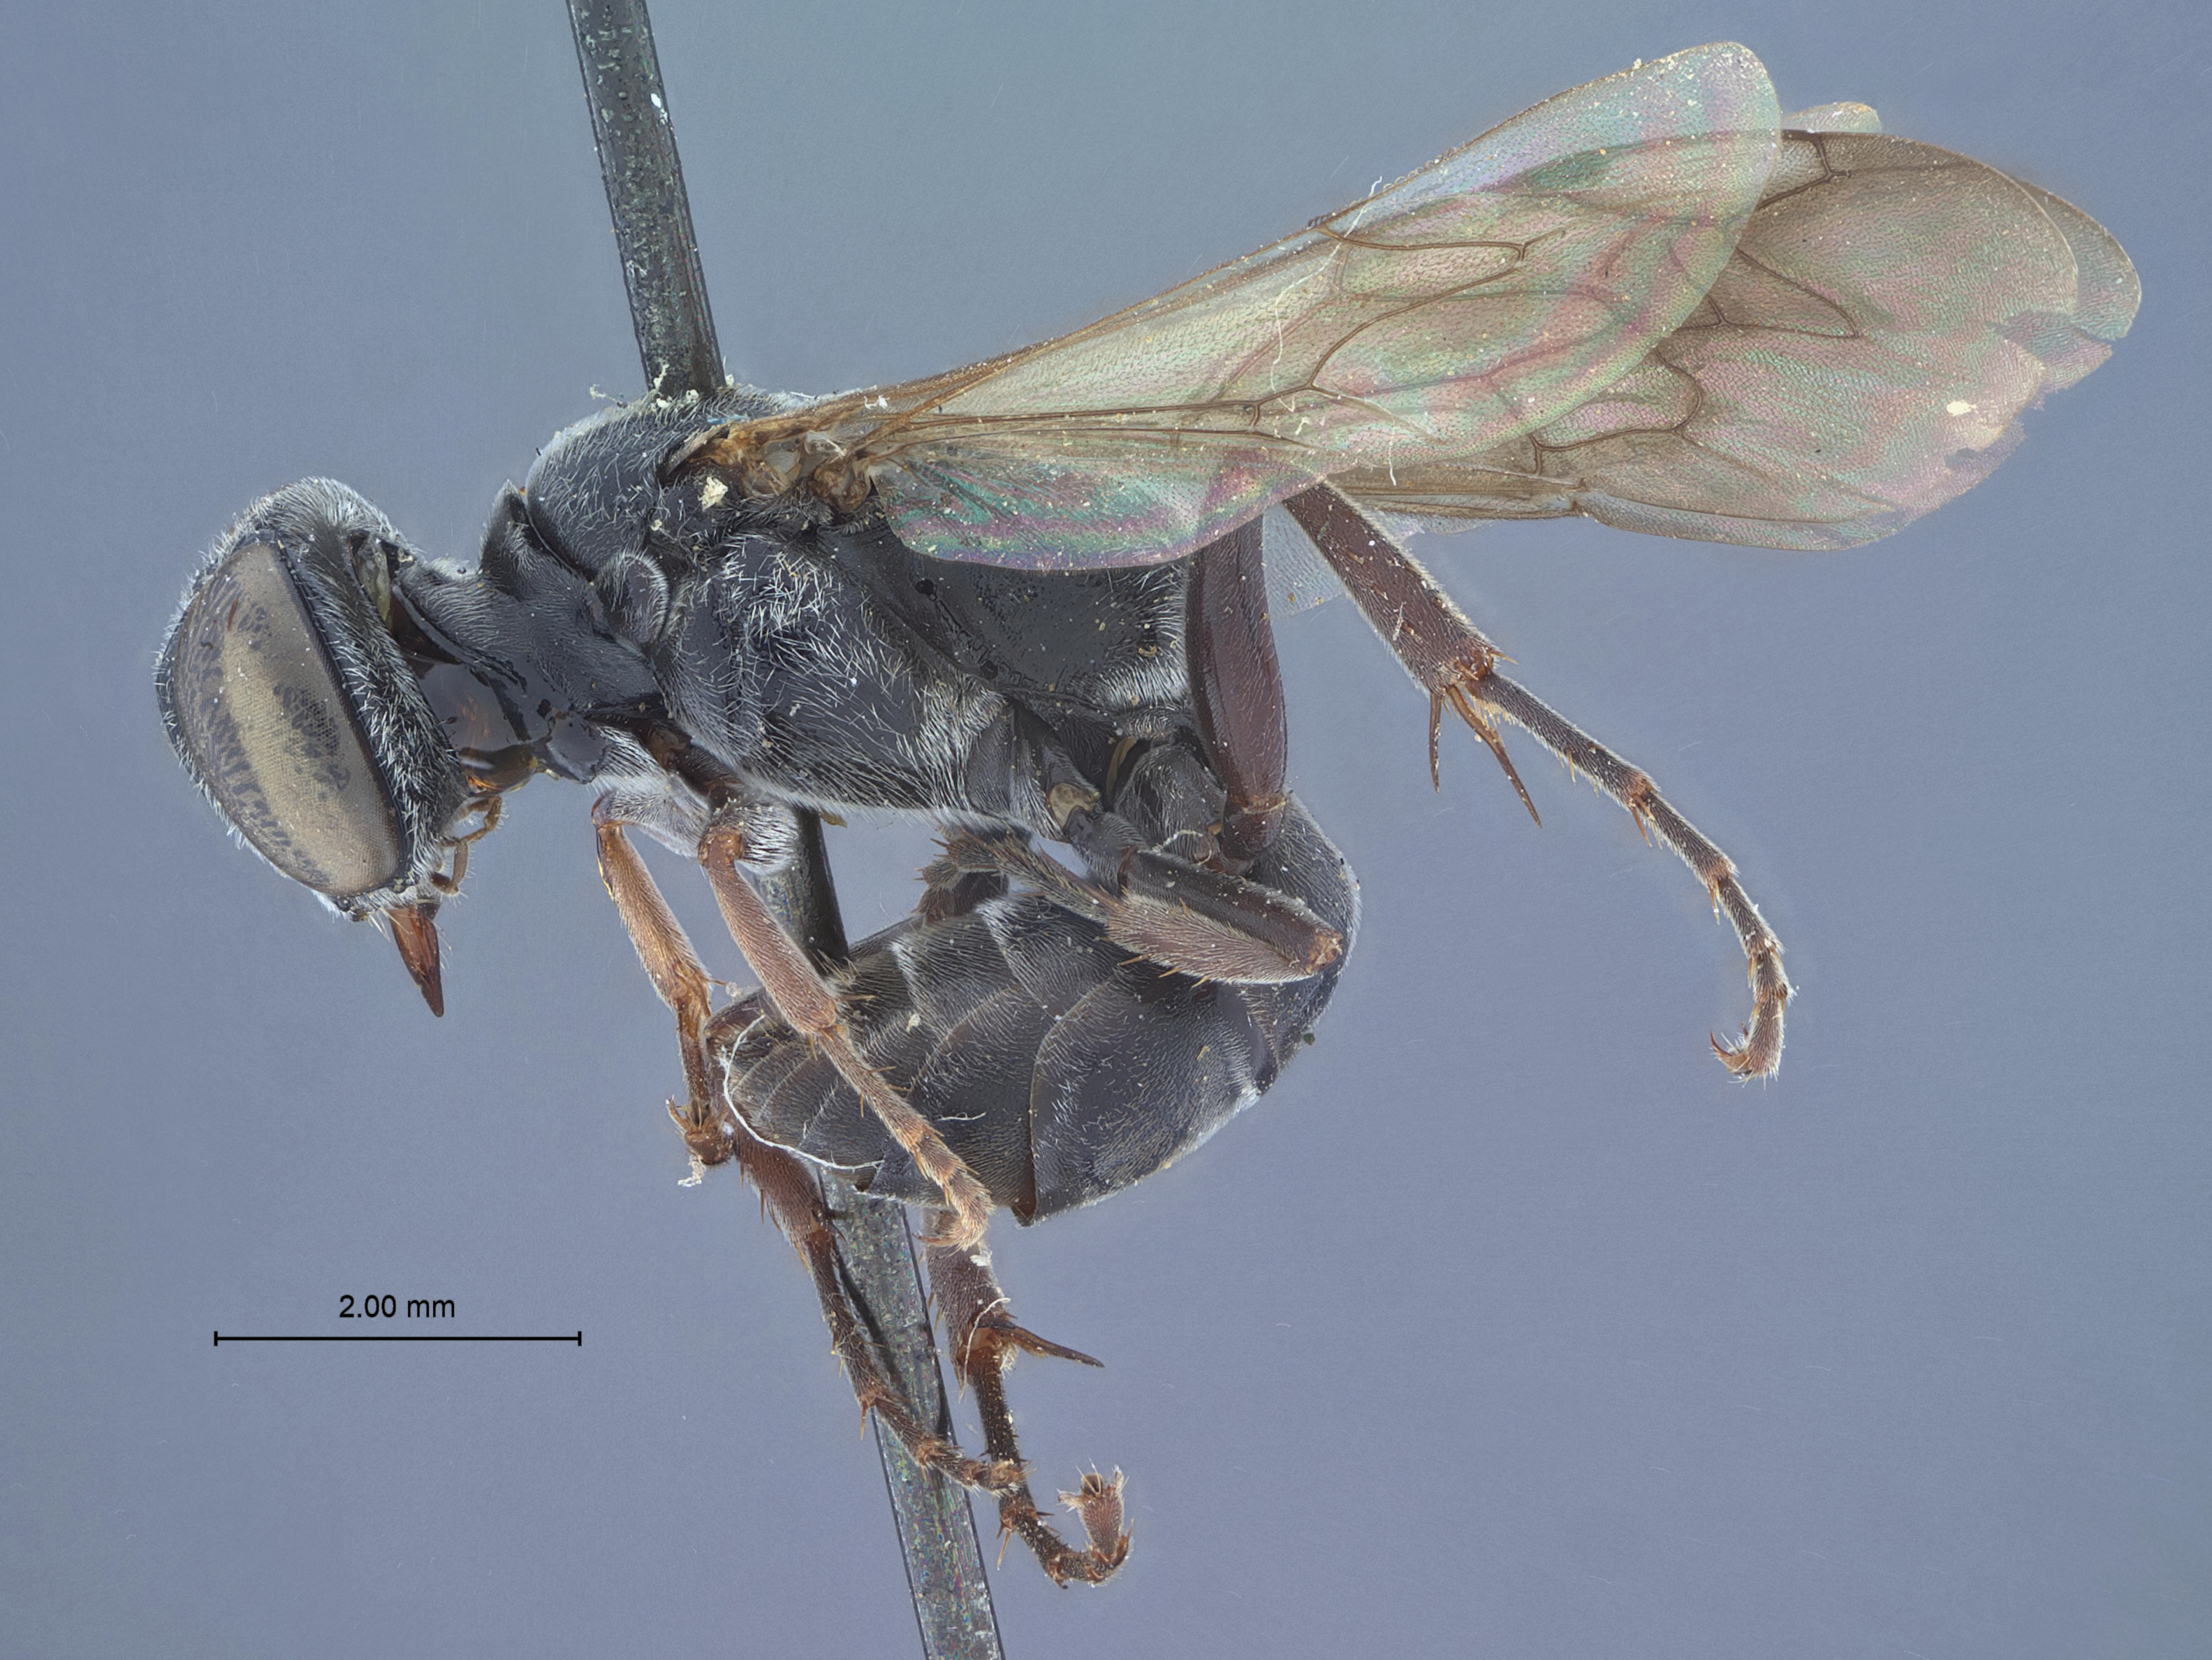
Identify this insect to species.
Larra sparsa
